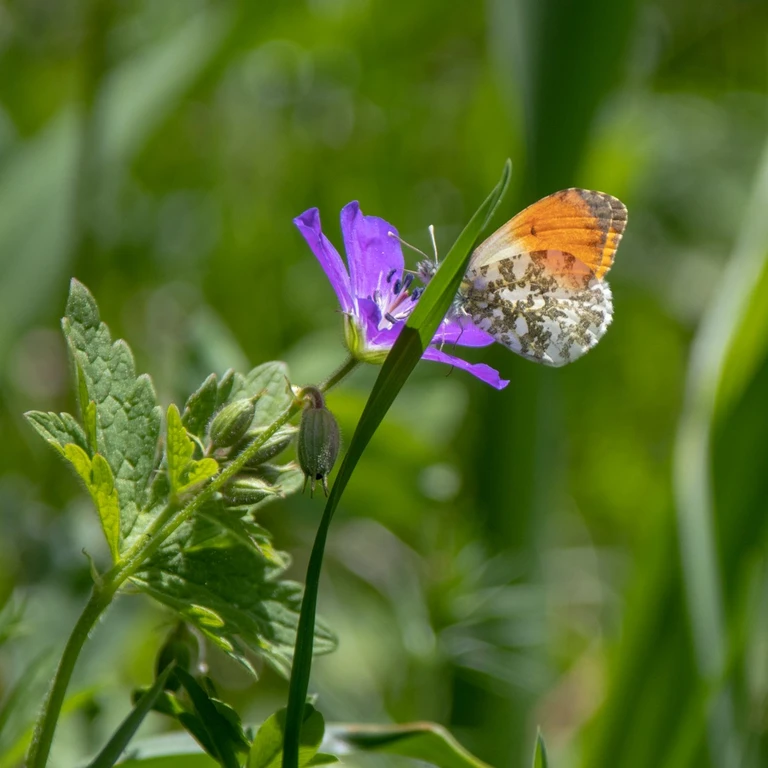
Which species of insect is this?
Anthocharis cardamines
